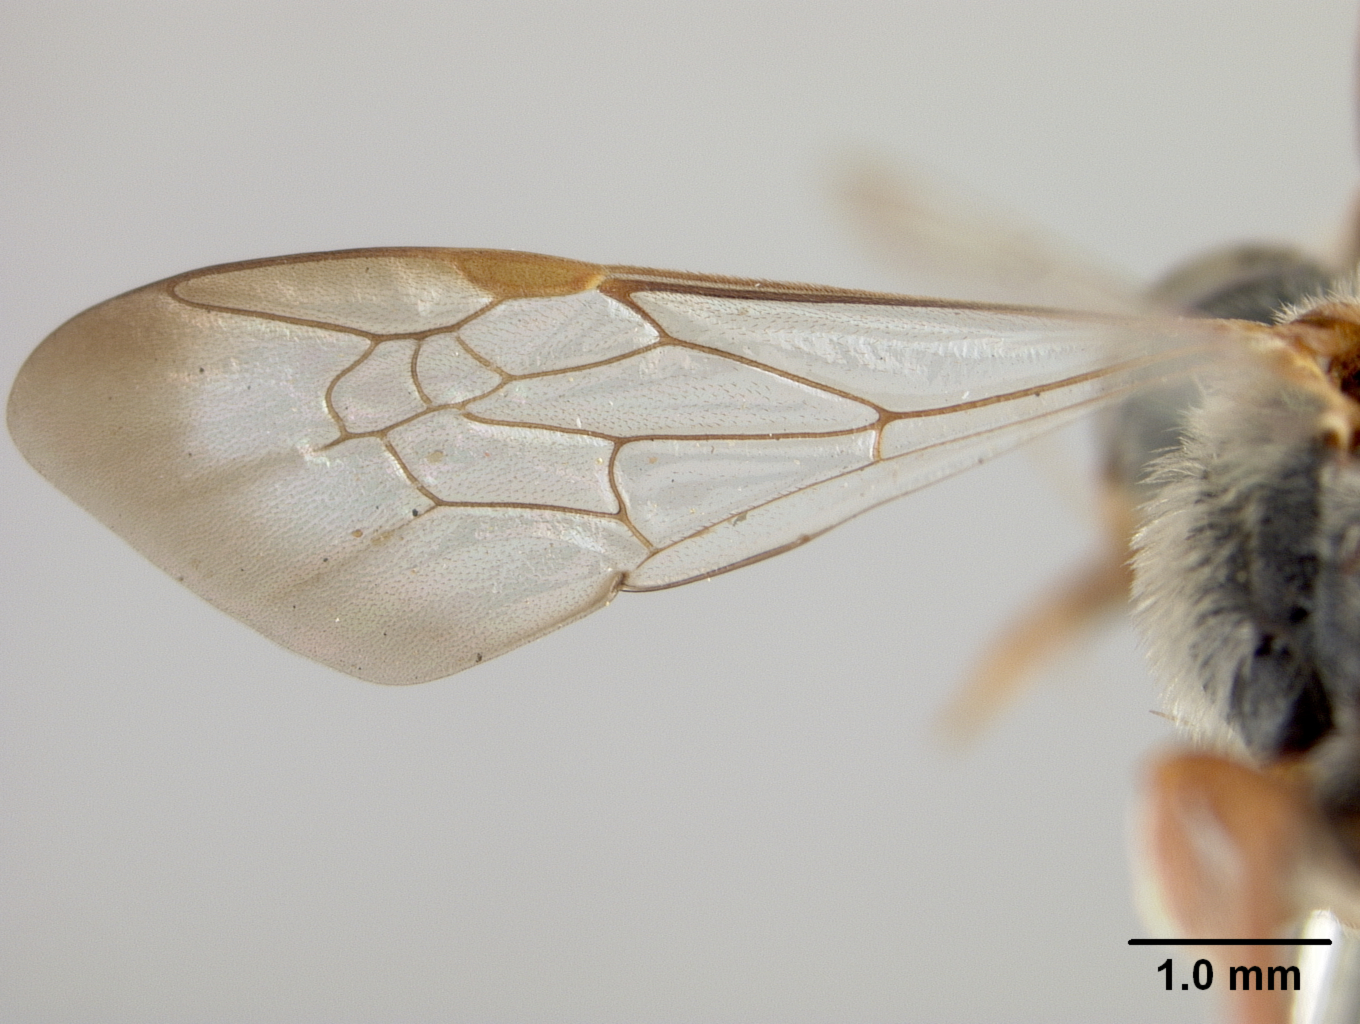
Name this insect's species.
Nomada undulaticornis
